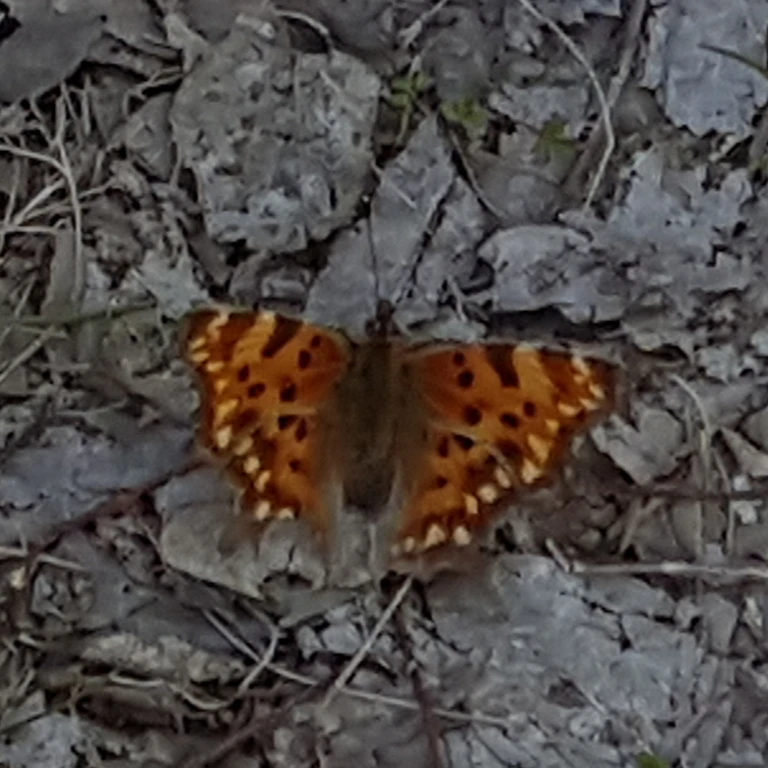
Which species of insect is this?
Polygonia c-album
